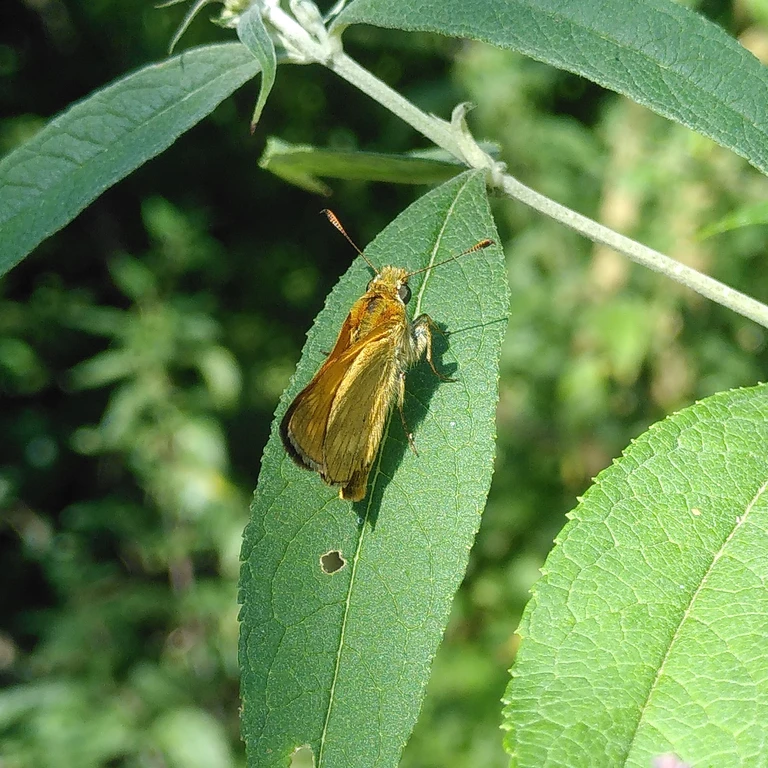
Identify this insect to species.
Ochlodes sylvanus (also Ochlodes venata)
